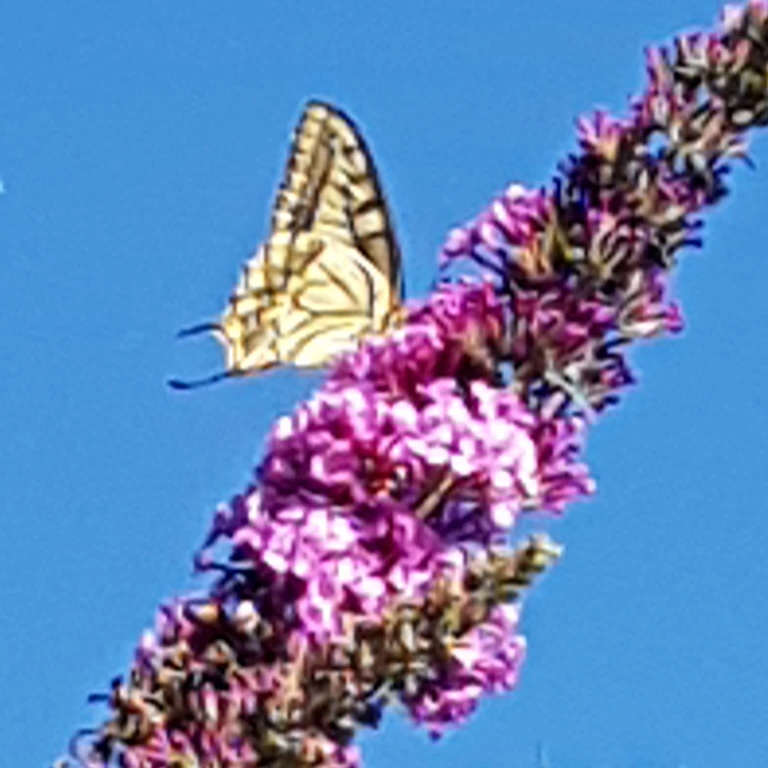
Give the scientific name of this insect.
Papilio machaon
